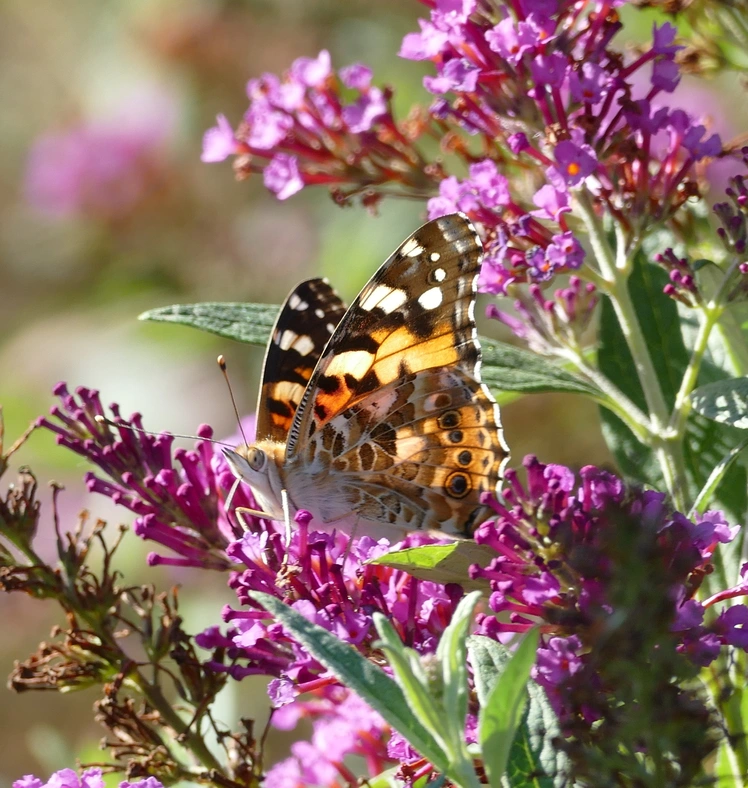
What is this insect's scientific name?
Vanessa cardui
